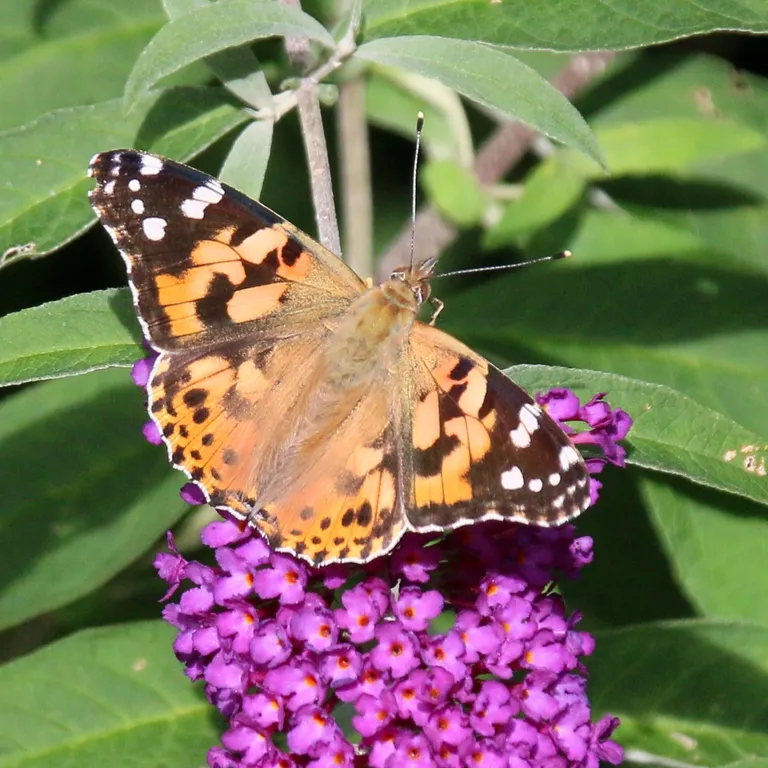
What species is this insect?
Vanessa cardui
